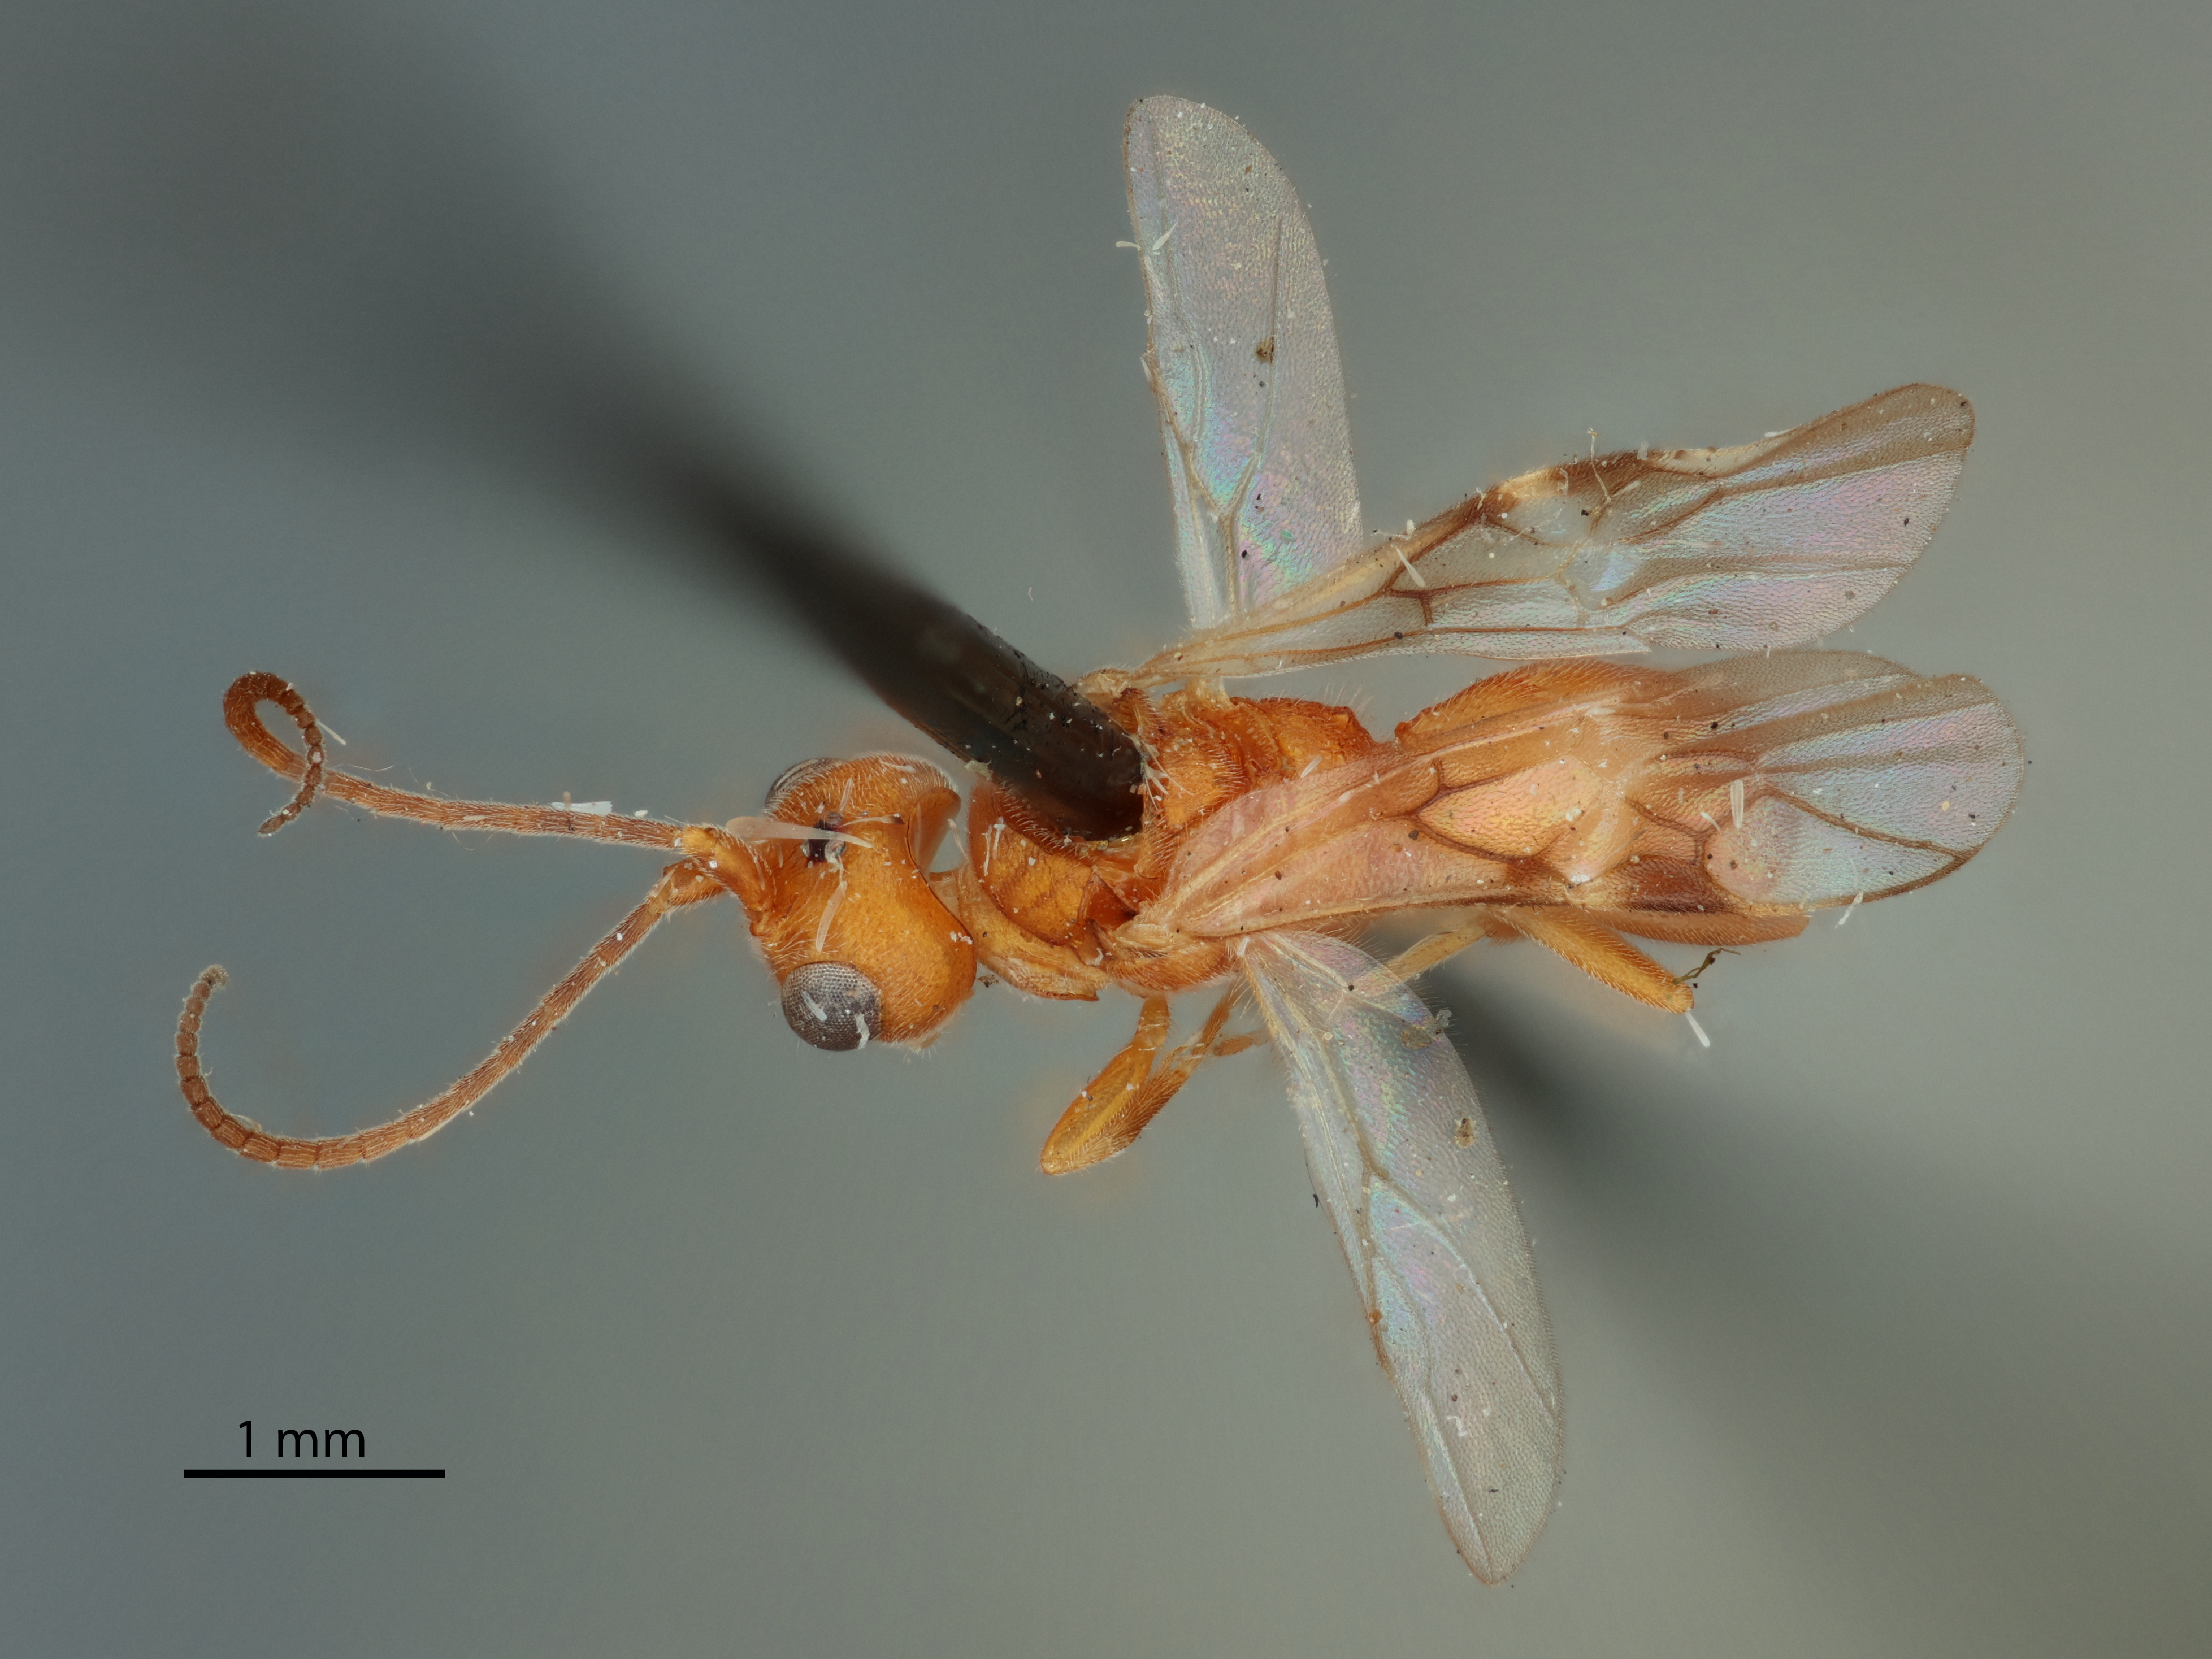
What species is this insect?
Phanerotoma franklini
